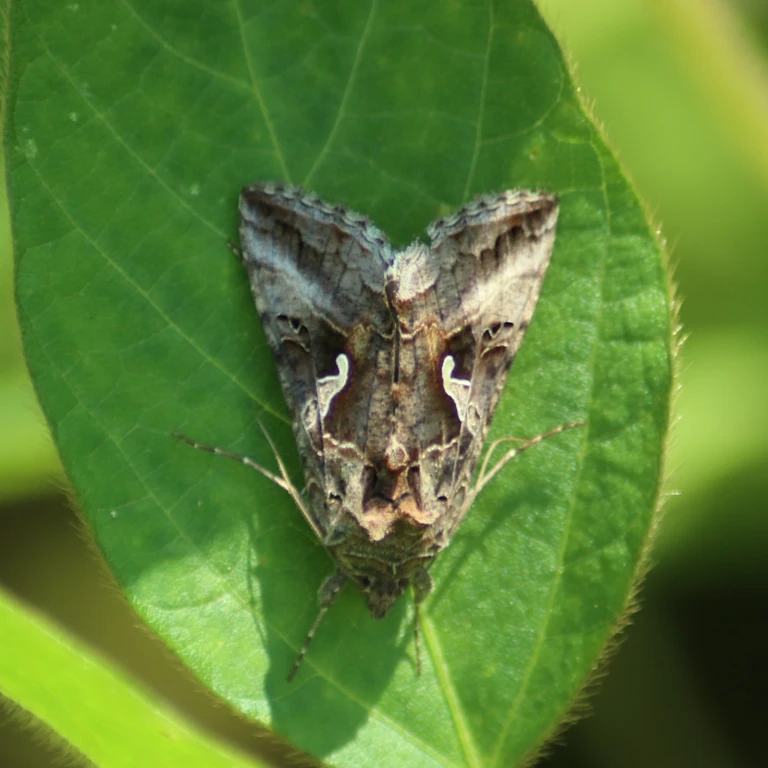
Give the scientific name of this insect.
Autographa gamma
